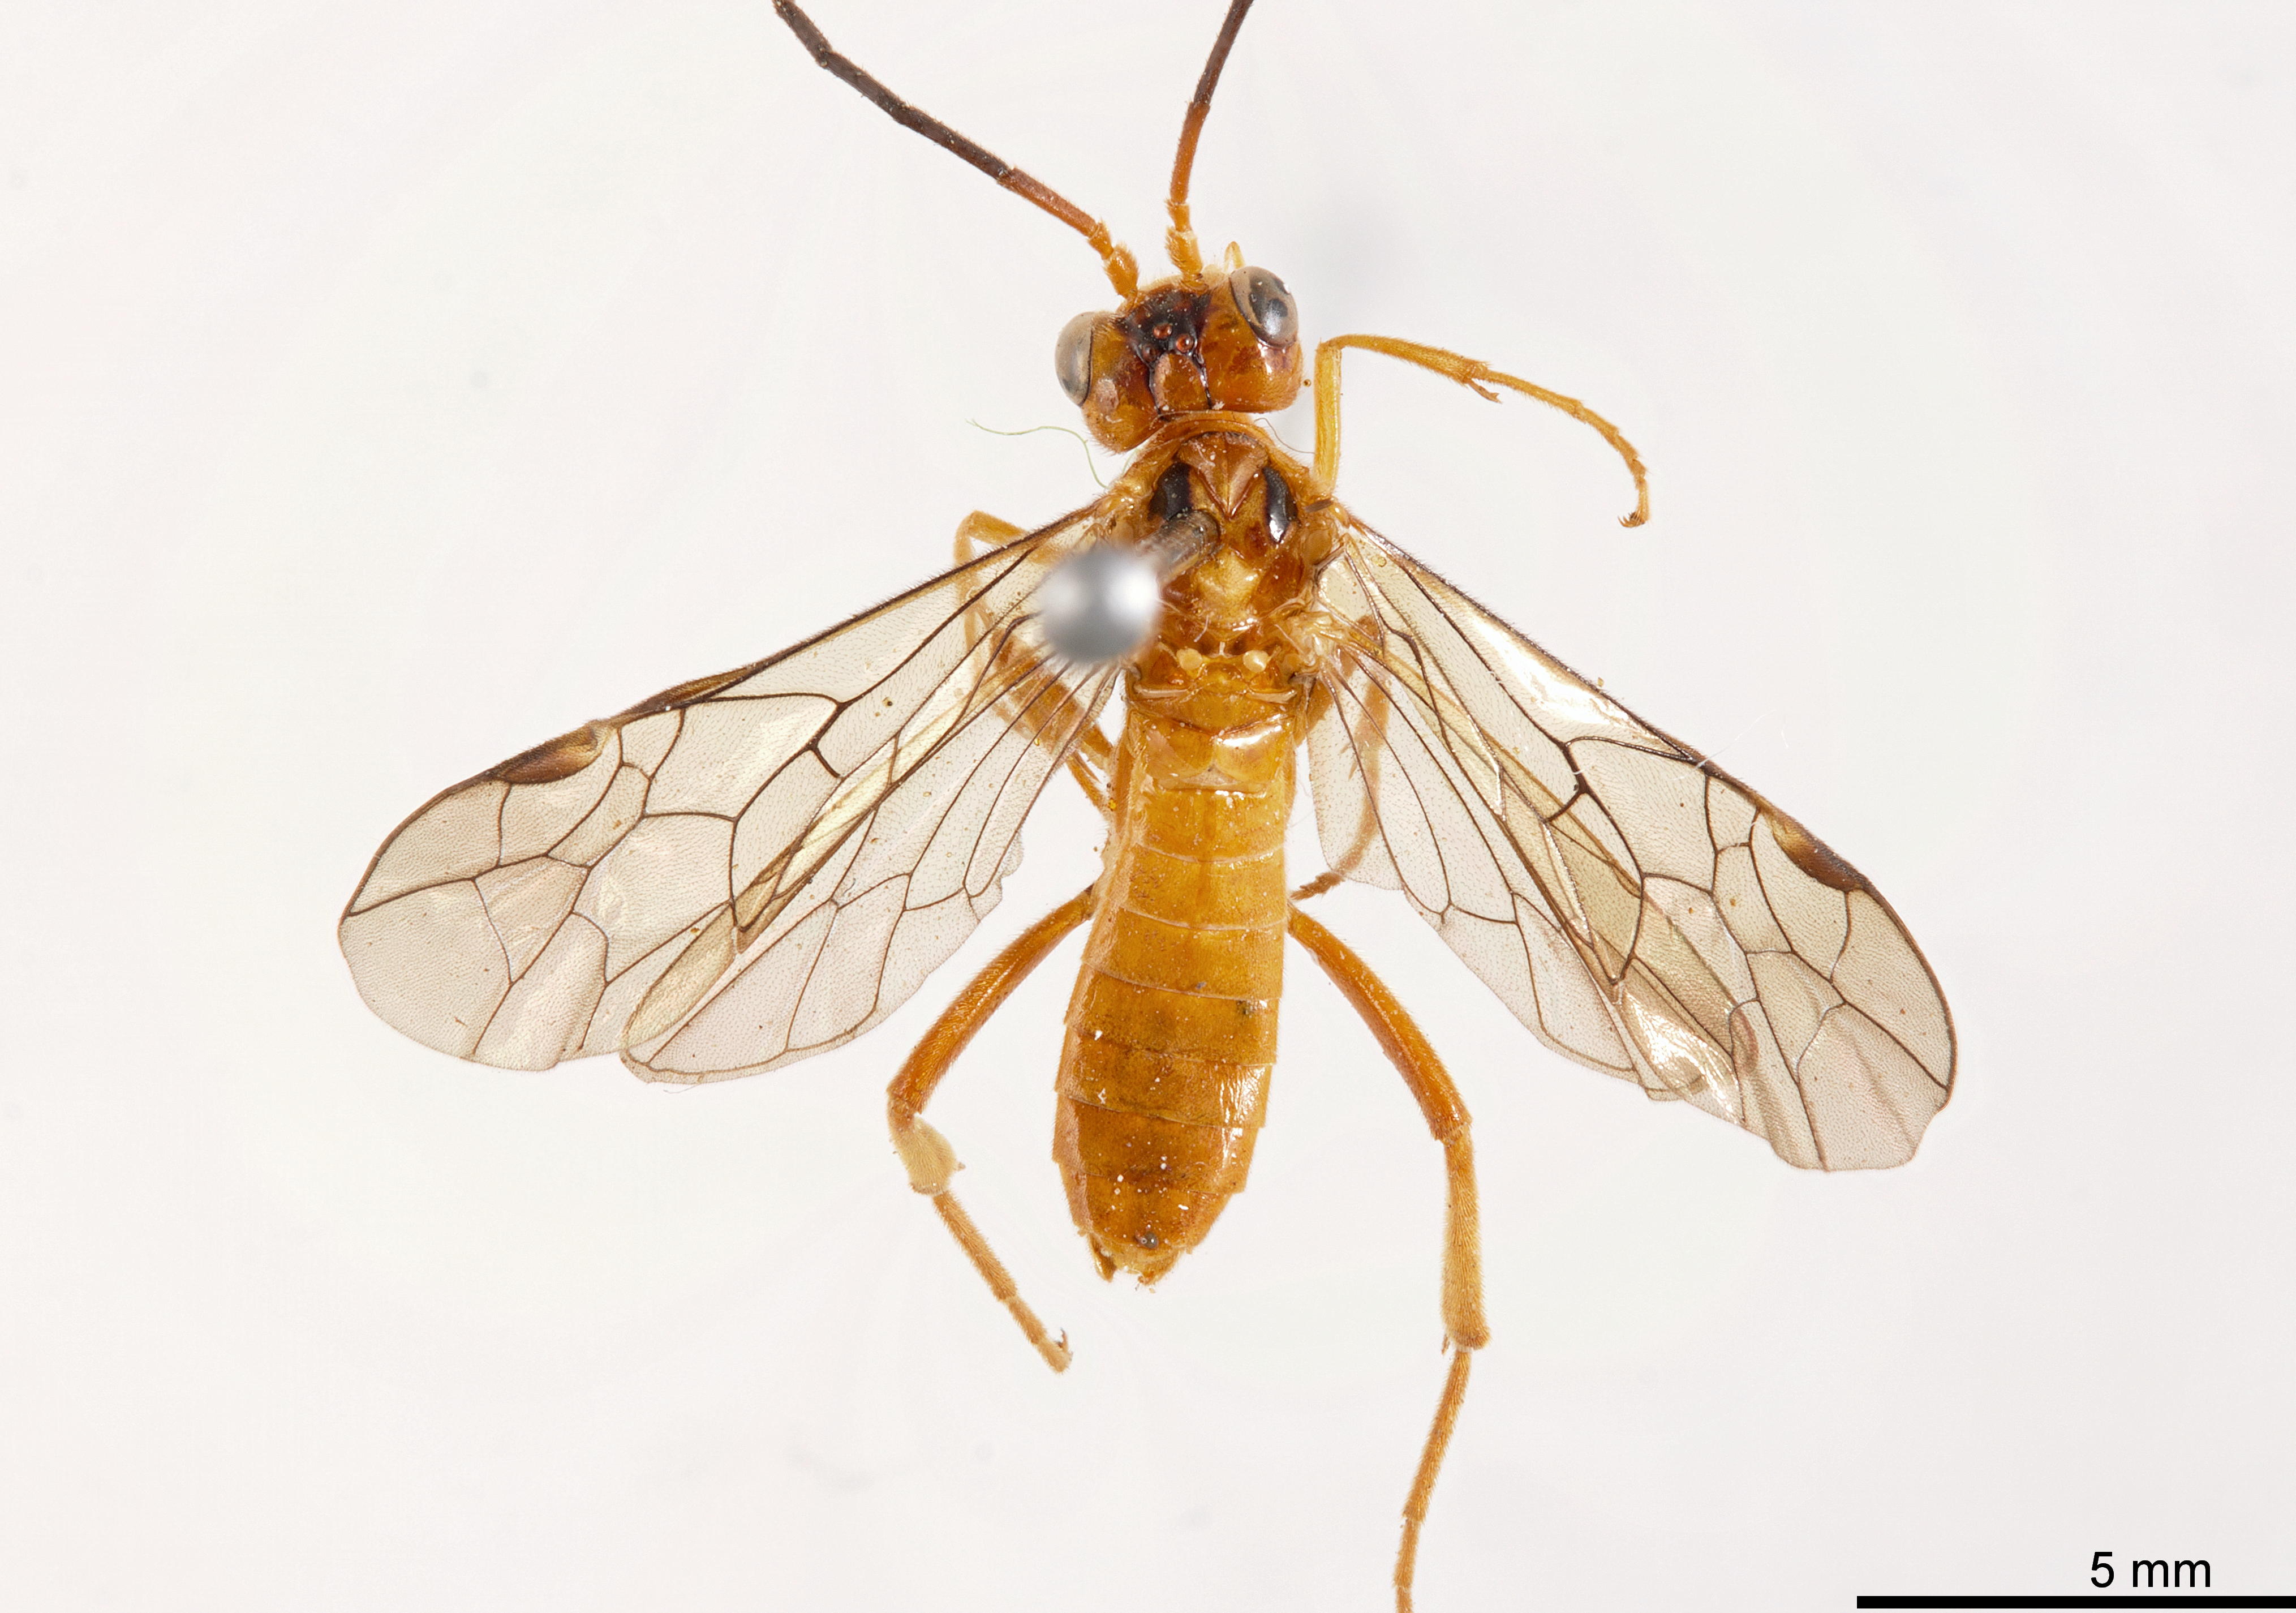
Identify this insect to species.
Indotaxonus tricoloricornis
